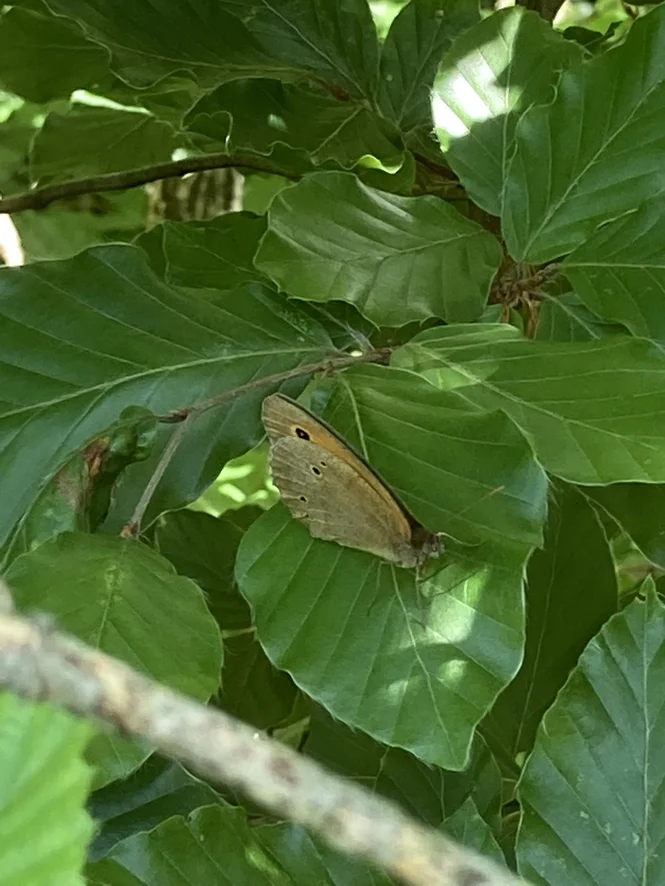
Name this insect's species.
Maniola jurtina
